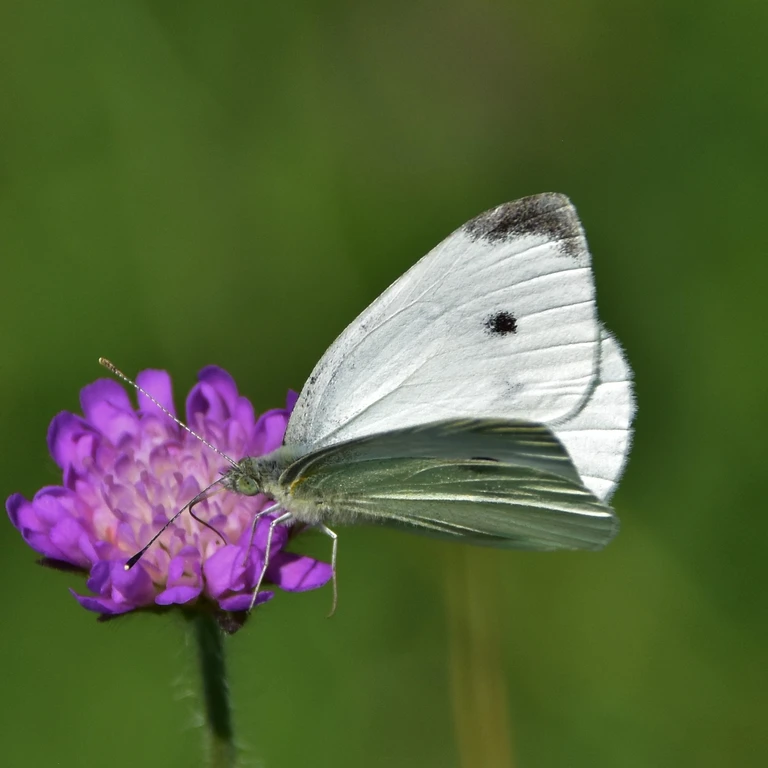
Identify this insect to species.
Pieris rapae
